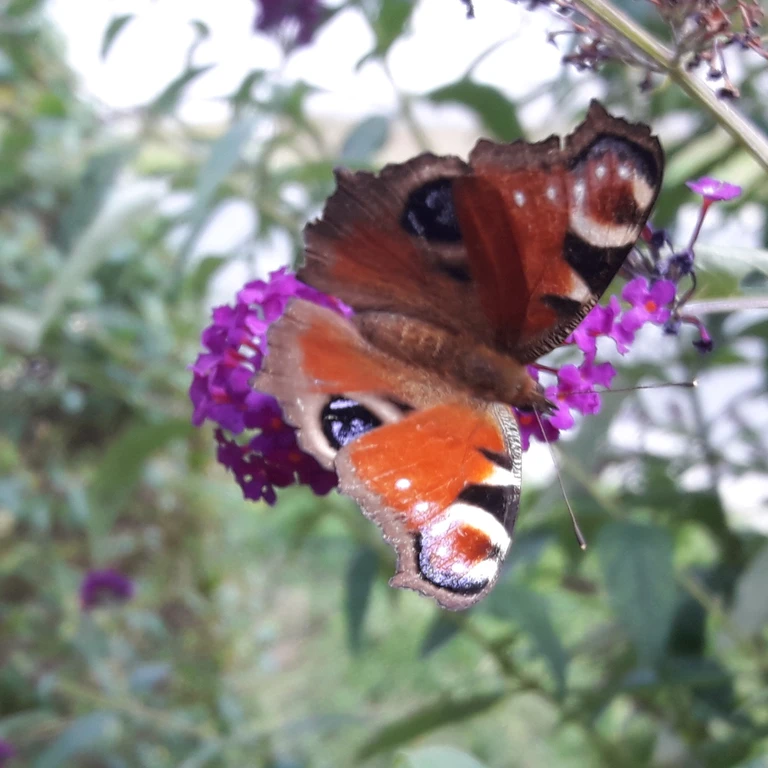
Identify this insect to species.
Aglais io
